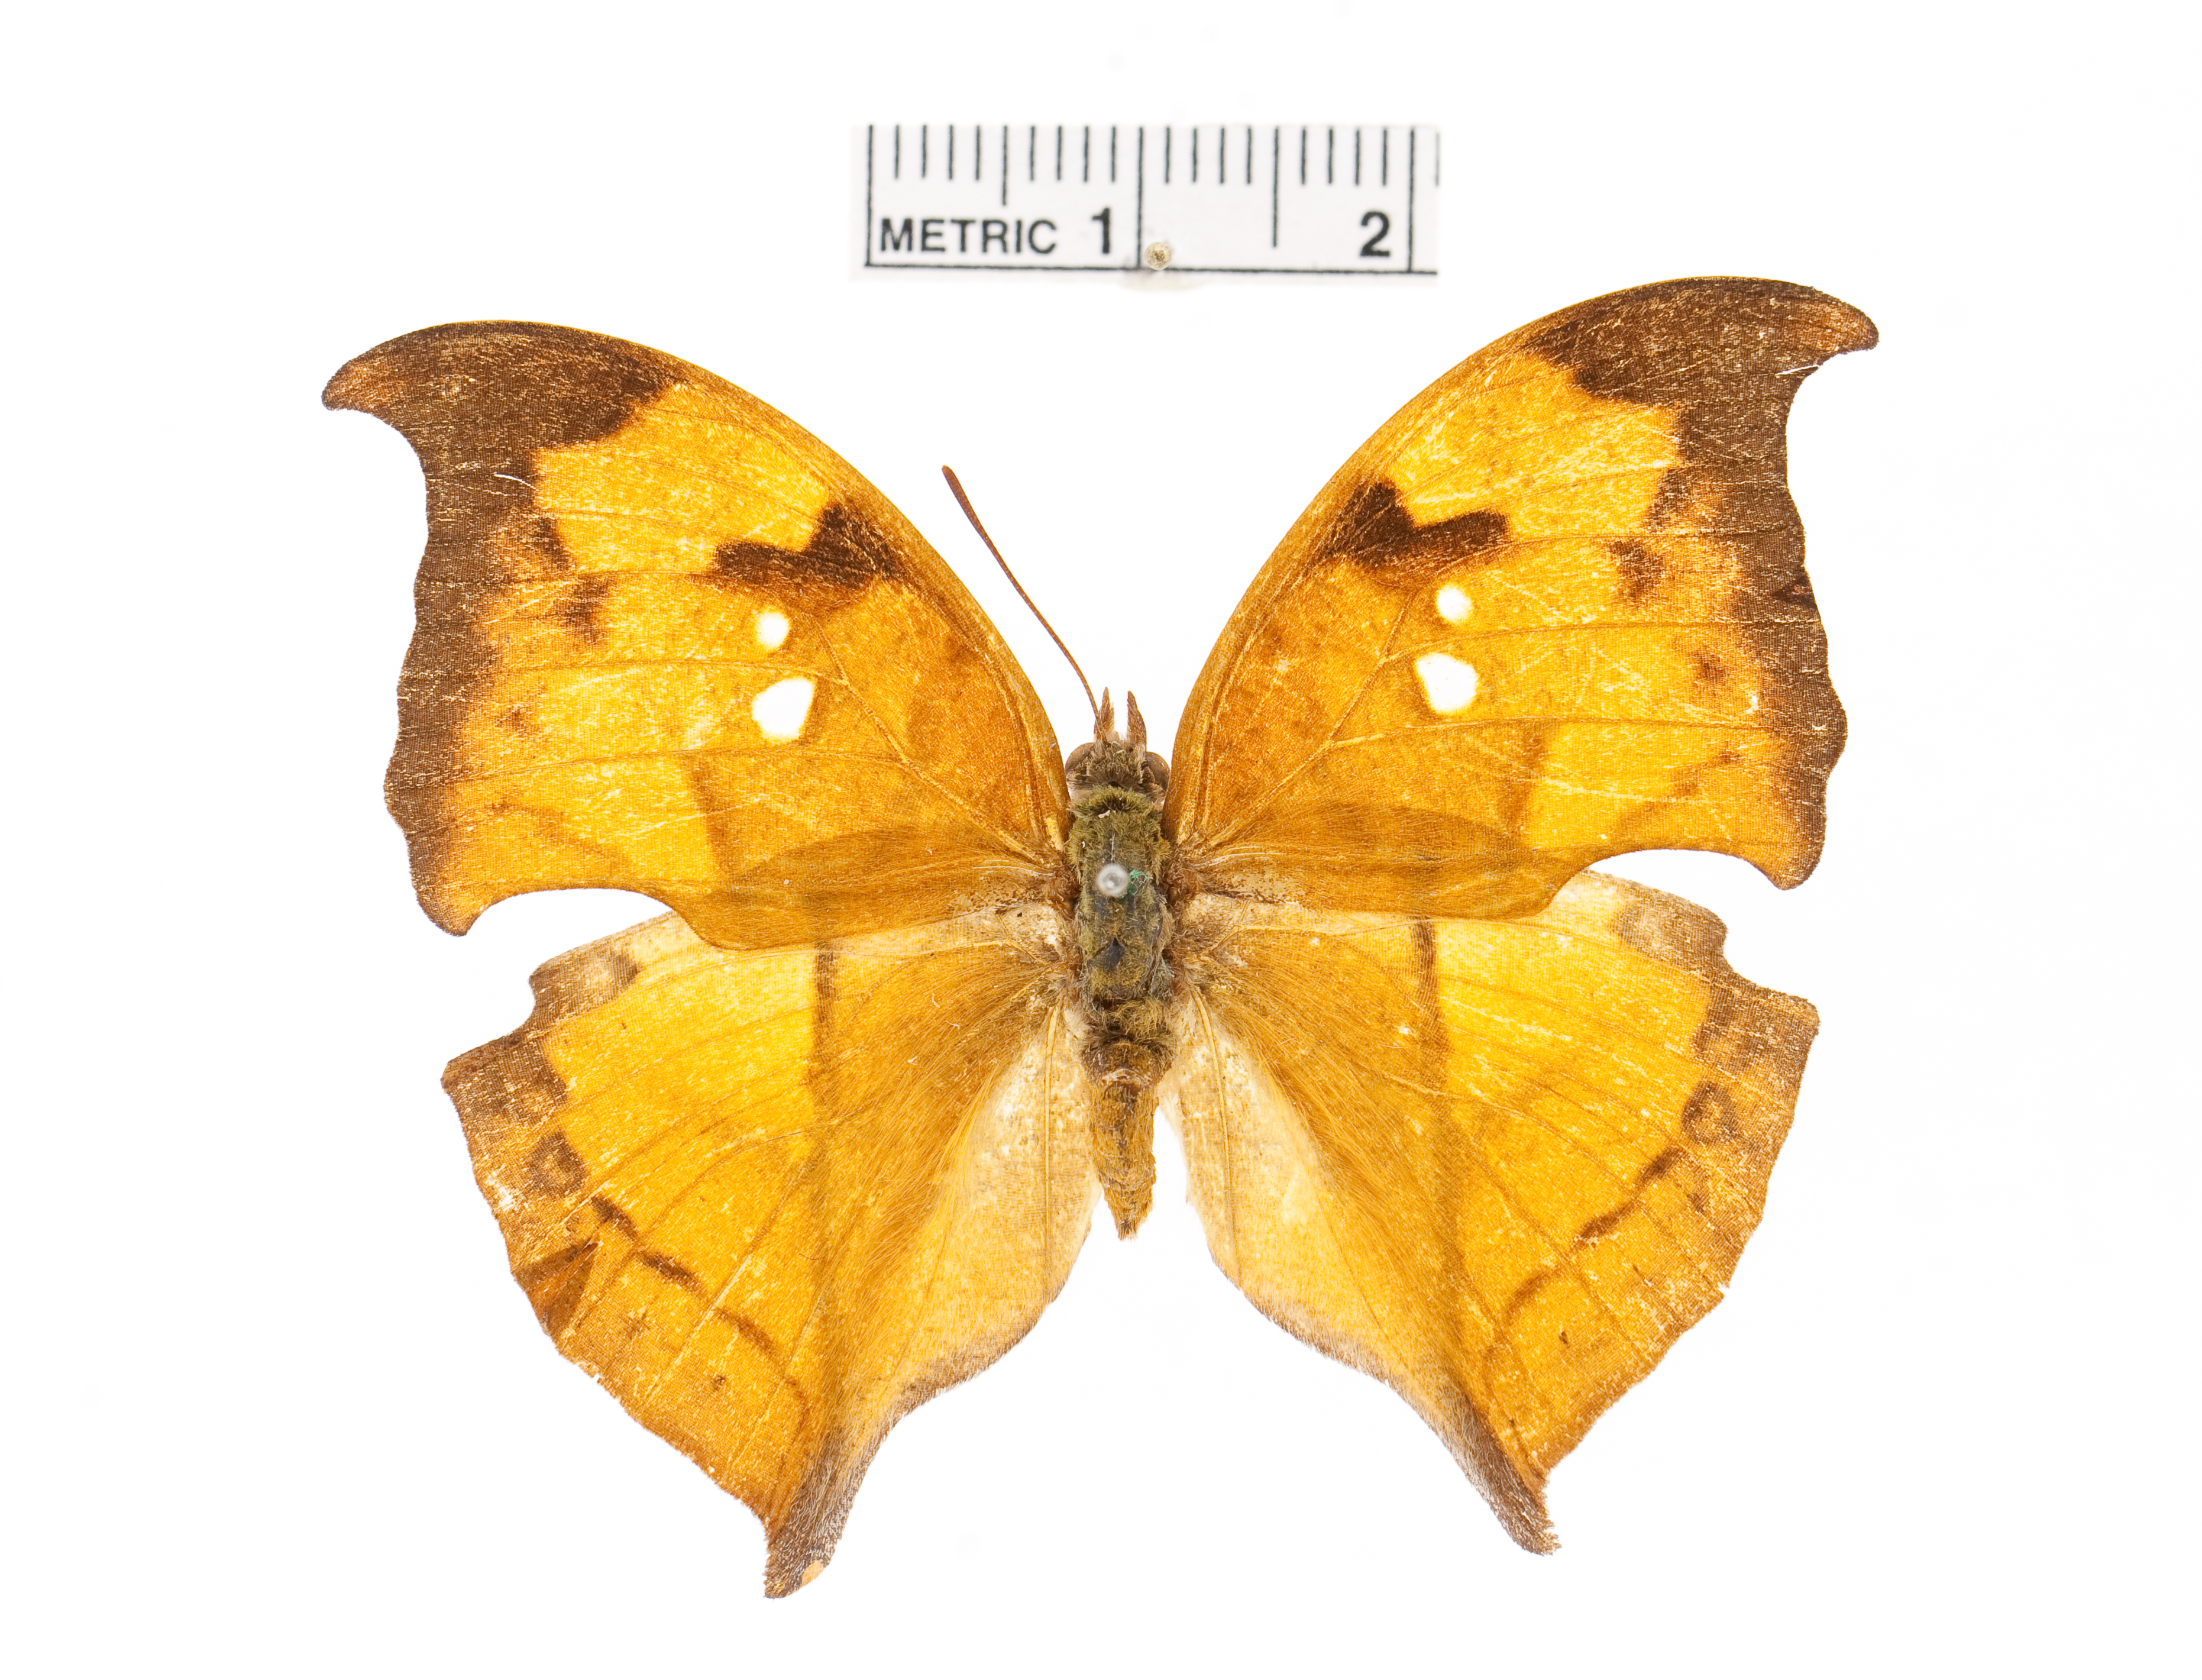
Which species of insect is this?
Zaretis pythagoras
